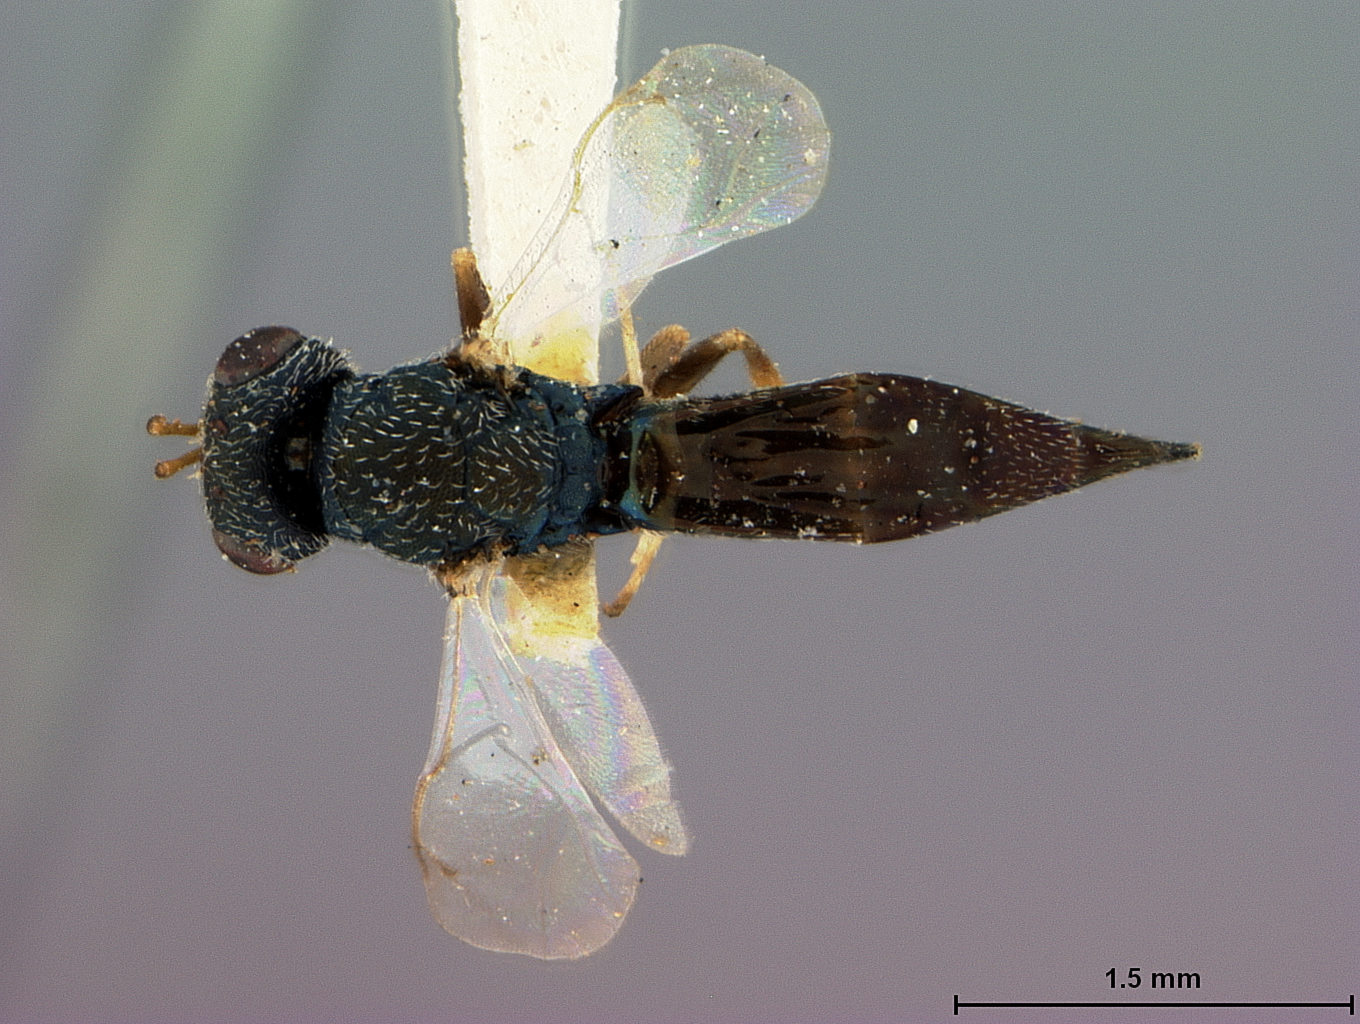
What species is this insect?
Aetroxys callidii
